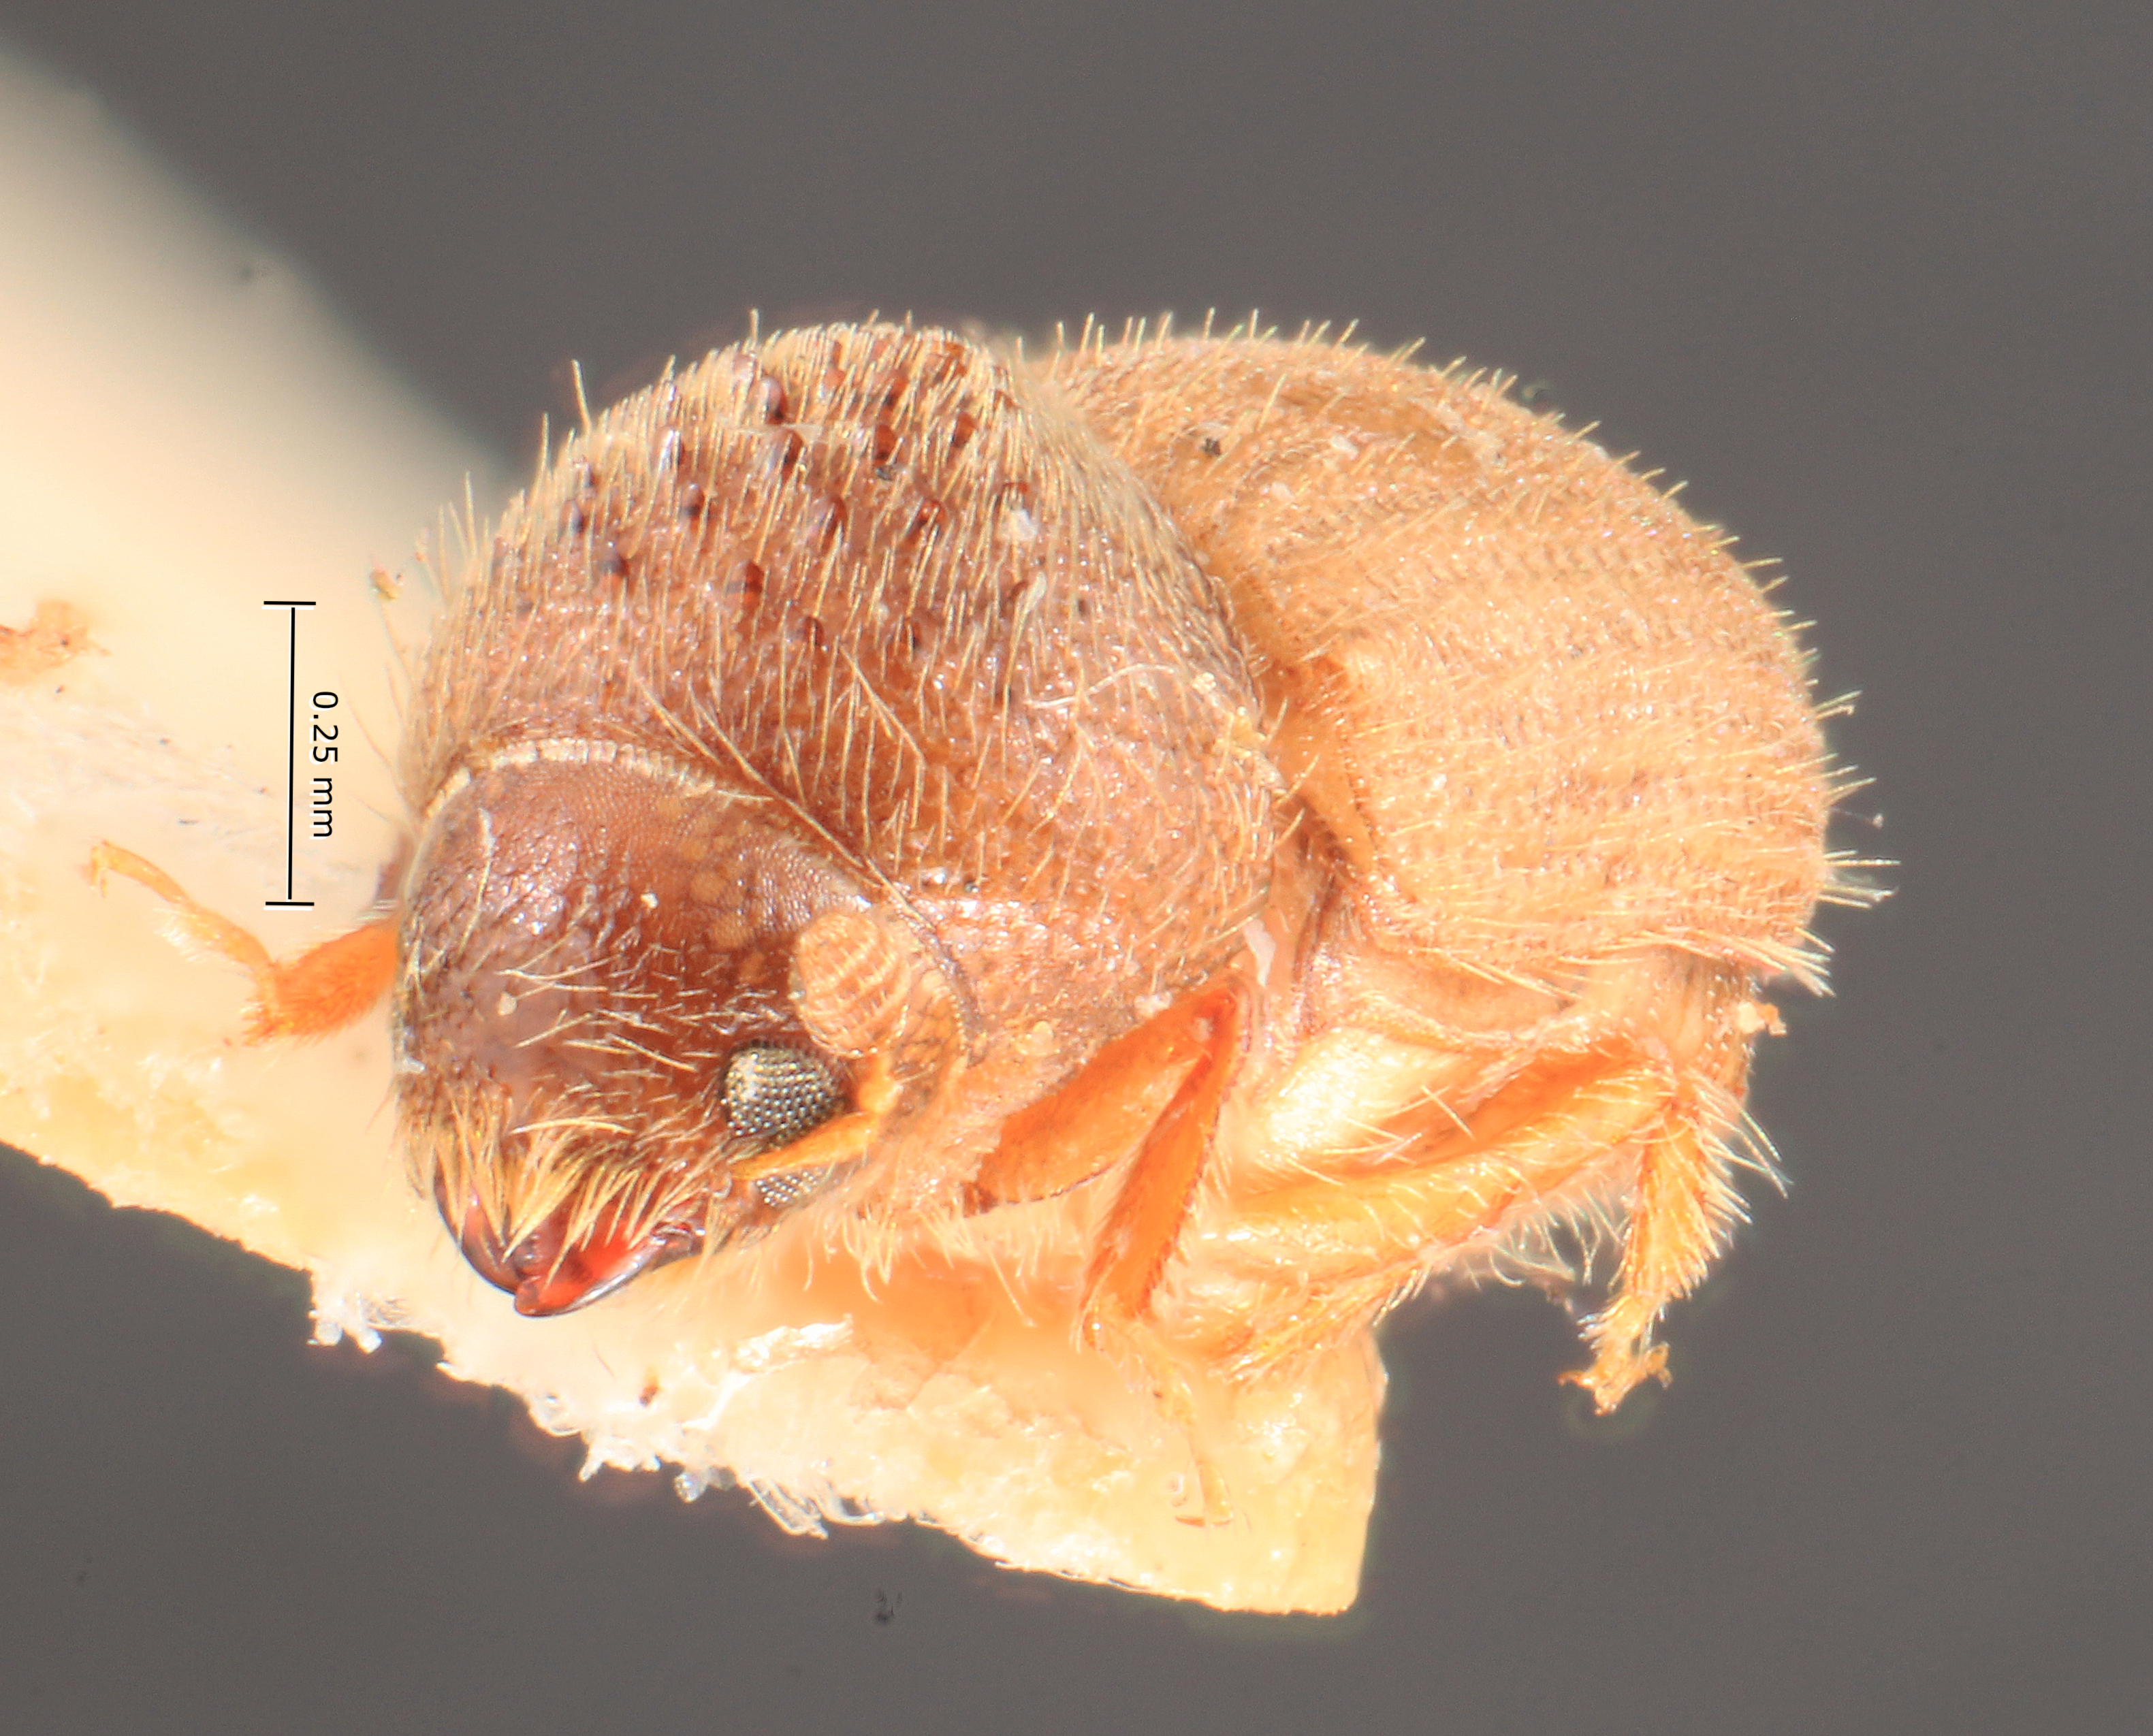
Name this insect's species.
Cryphalus latus
